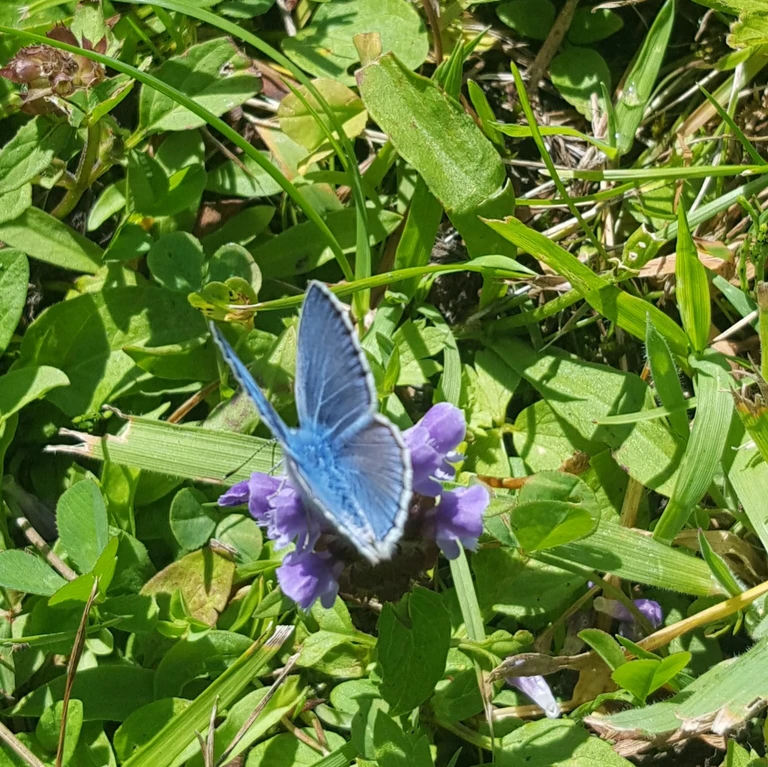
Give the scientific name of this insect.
Polyommatus icarus
